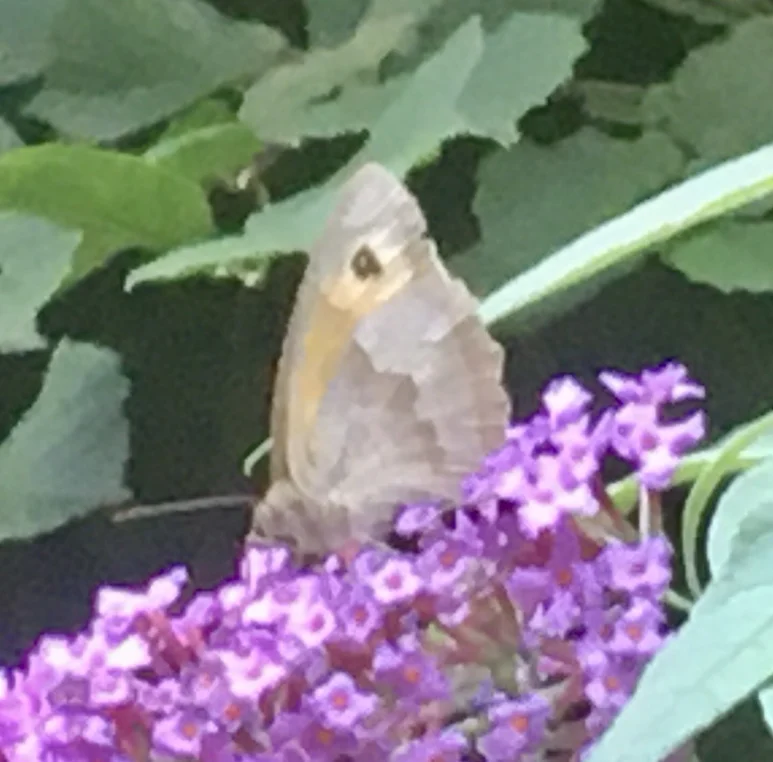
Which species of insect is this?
Maniola jurtina
